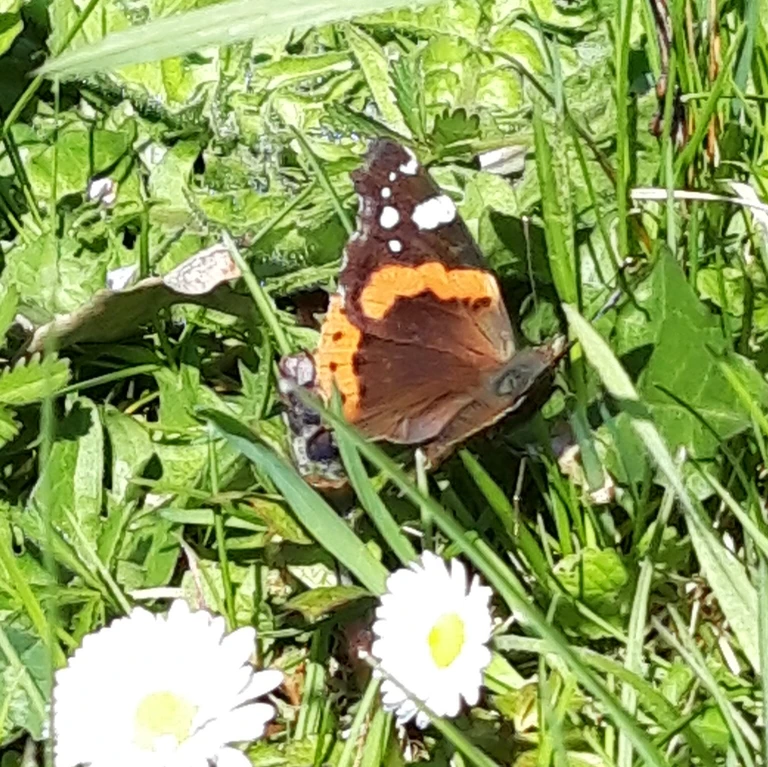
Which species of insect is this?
Vanessa atalanta
